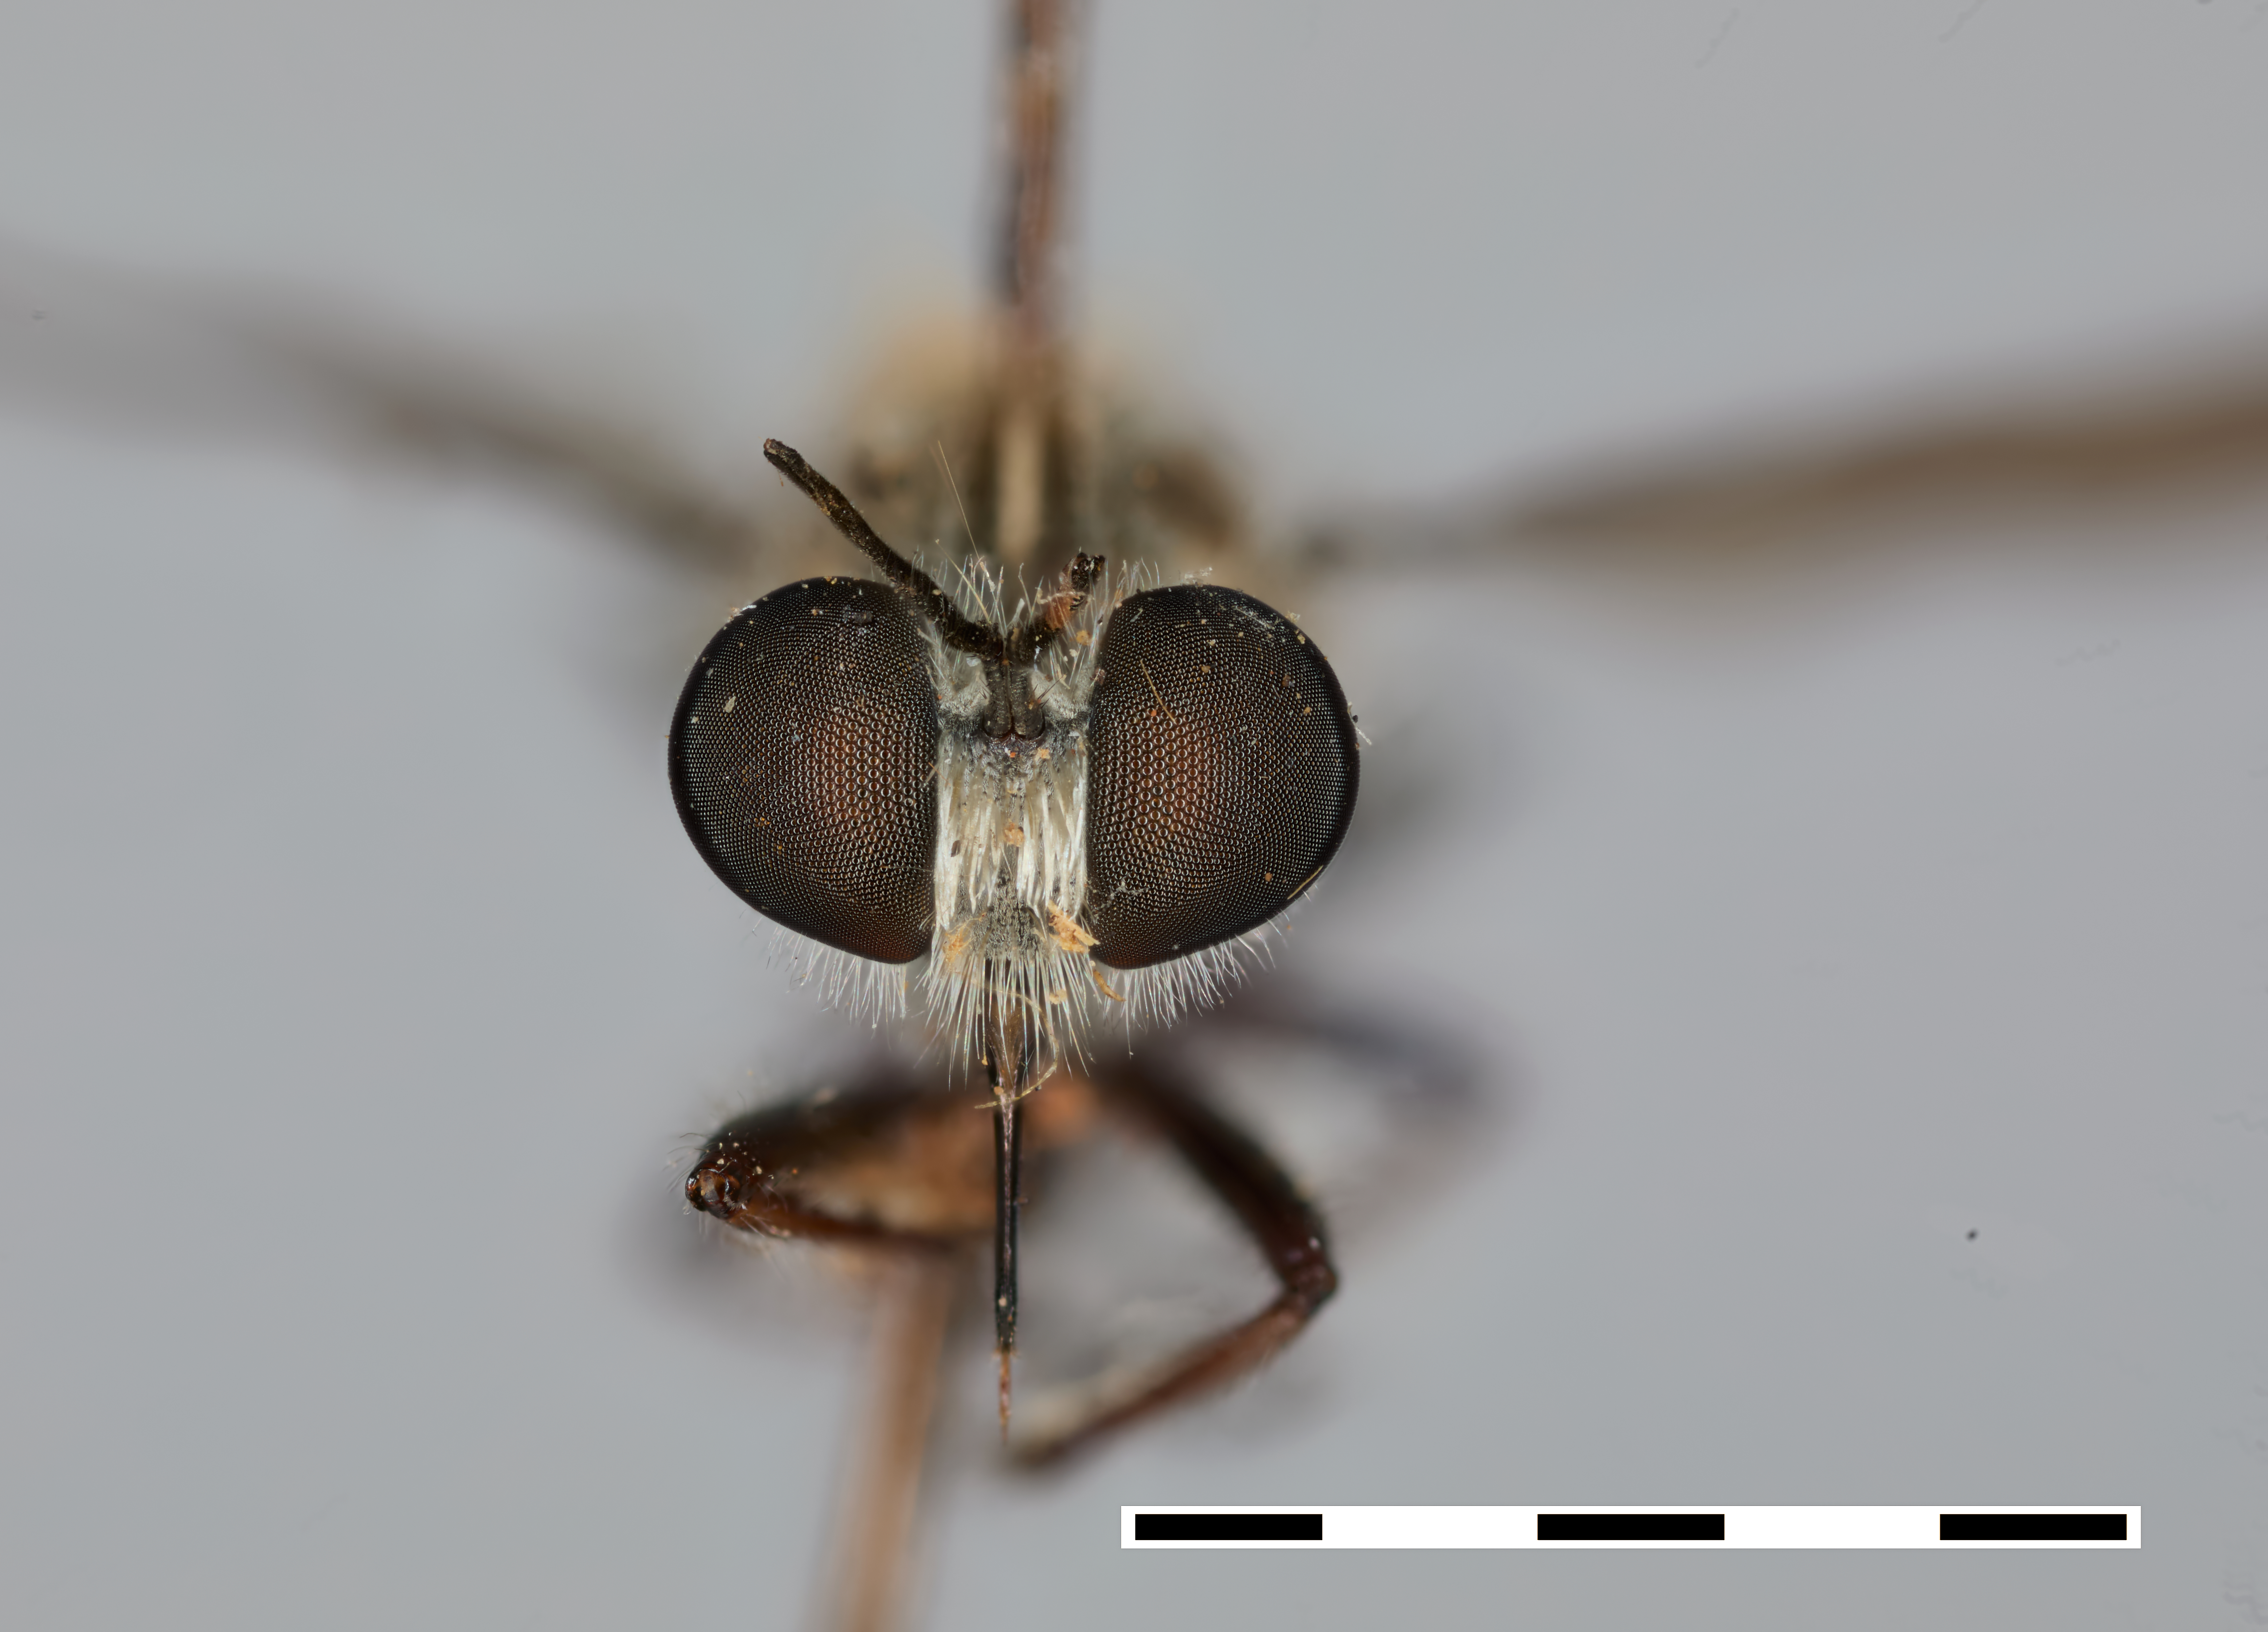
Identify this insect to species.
Rhopalogaster bella
